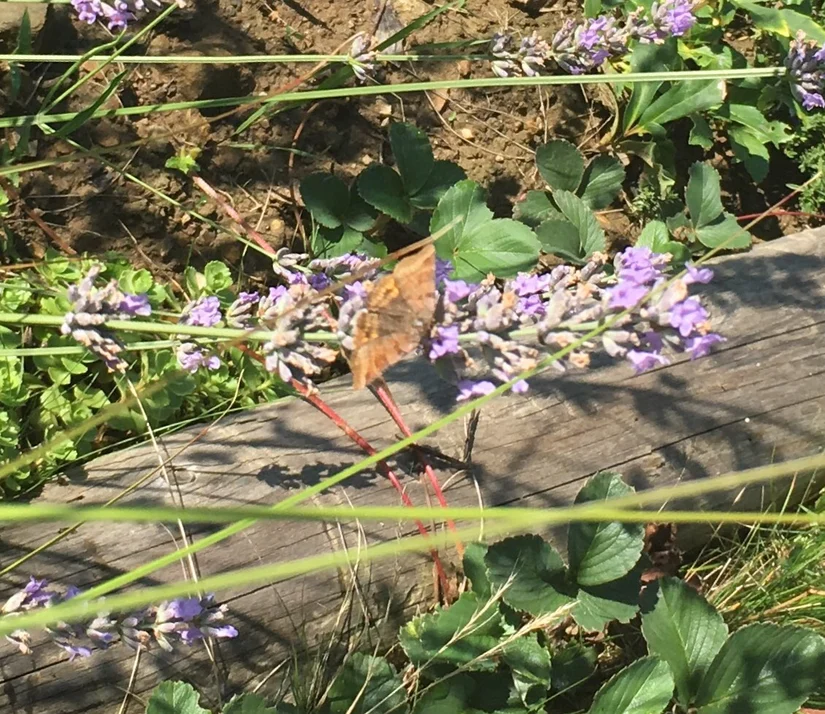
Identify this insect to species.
Euclidia glyphica
